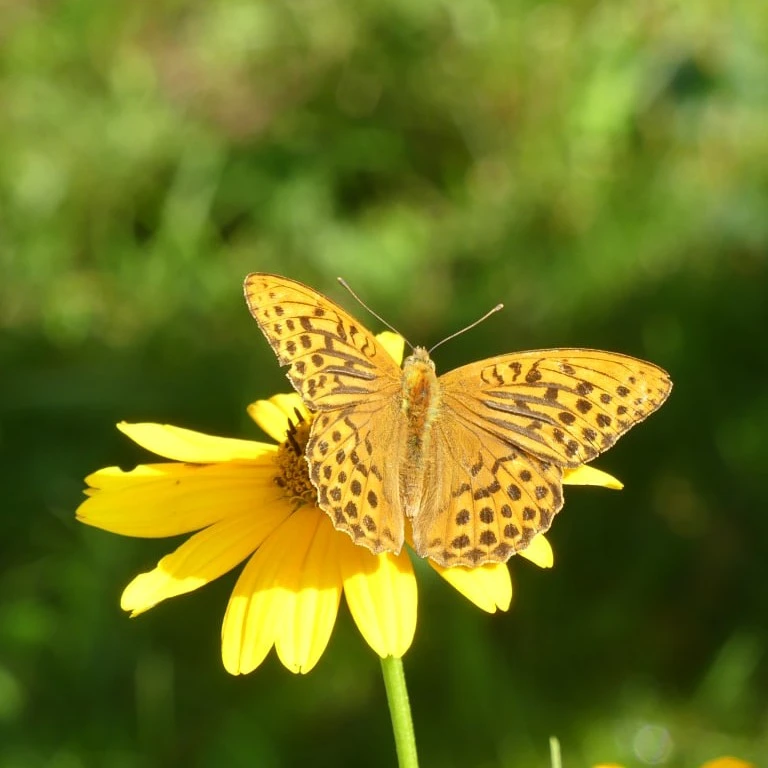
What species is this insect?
Argynnis paphia
